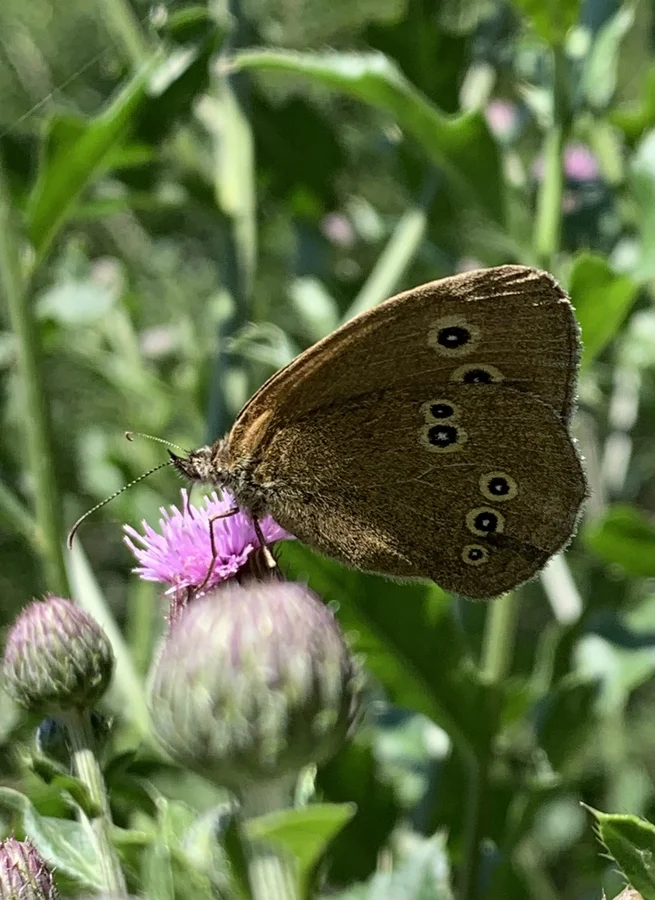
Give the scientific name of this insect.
Aphantopus hyperantus
